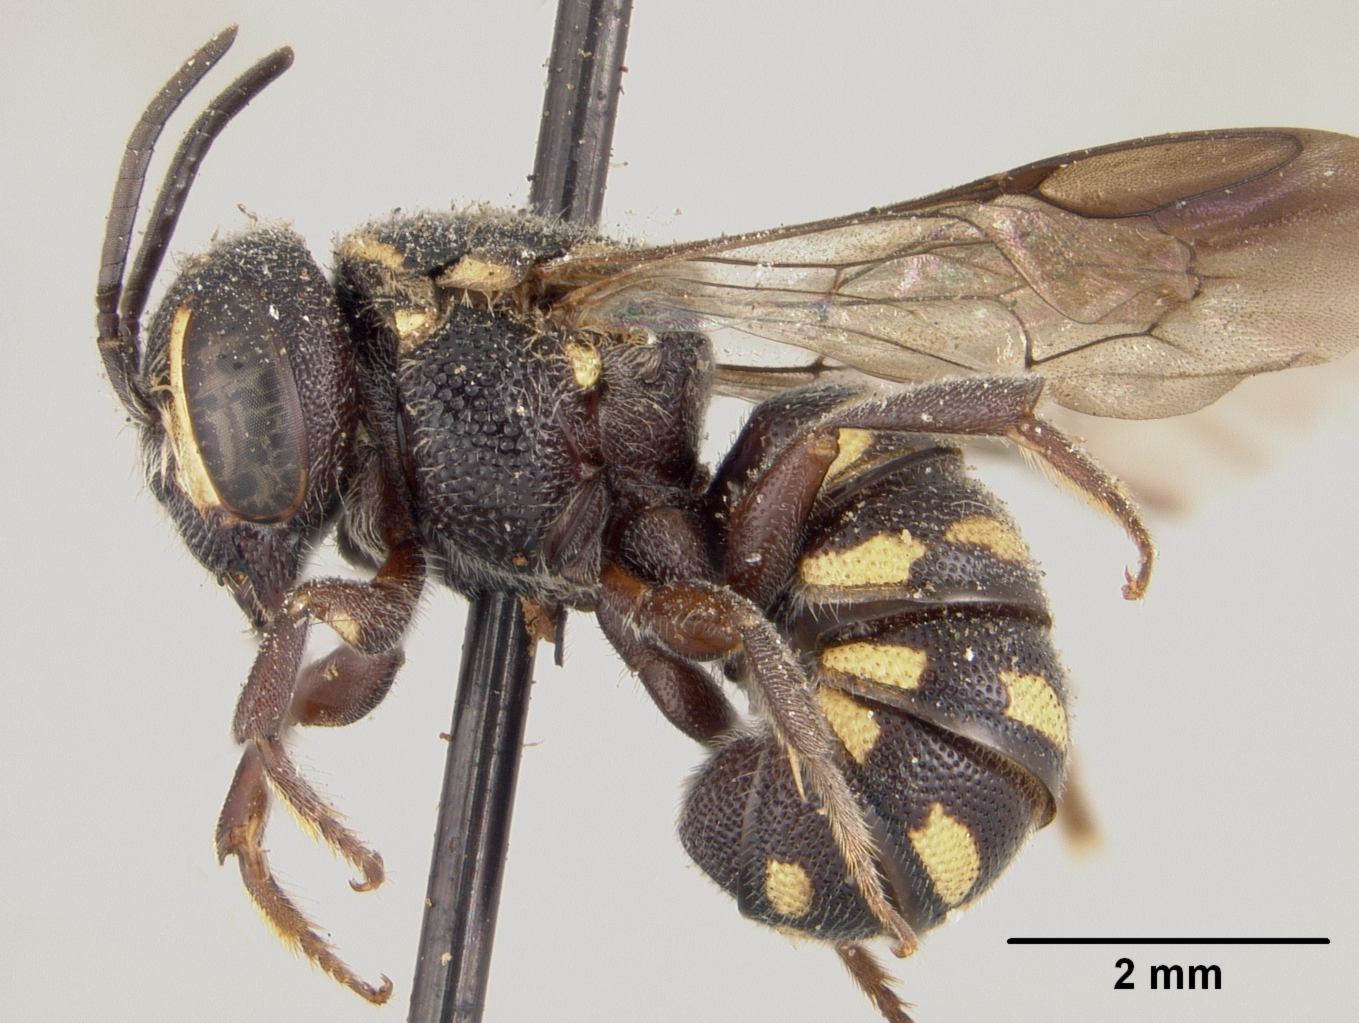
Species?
Stelis perpulchra
